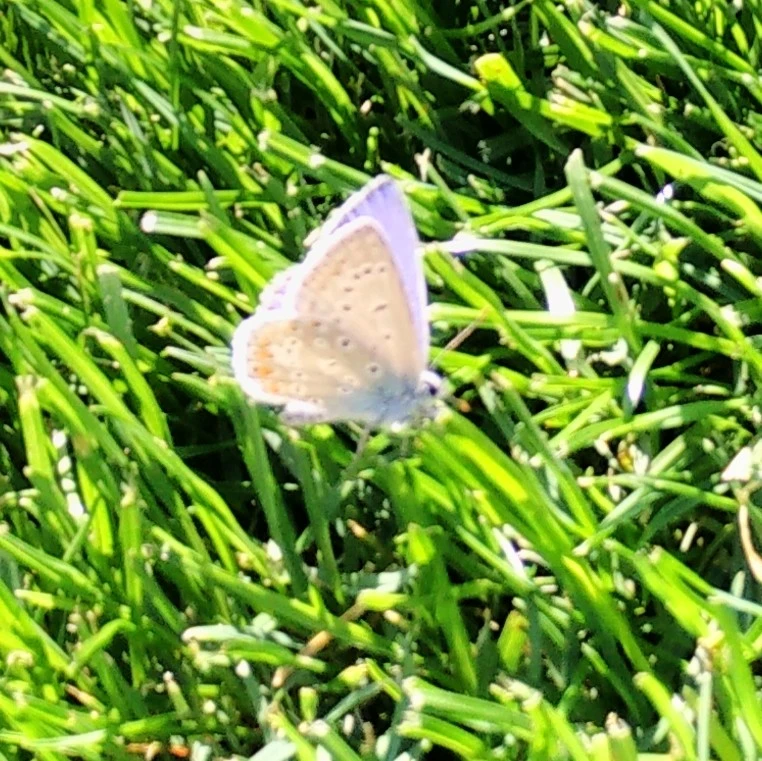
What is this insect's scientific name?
Polyommatus icarus
